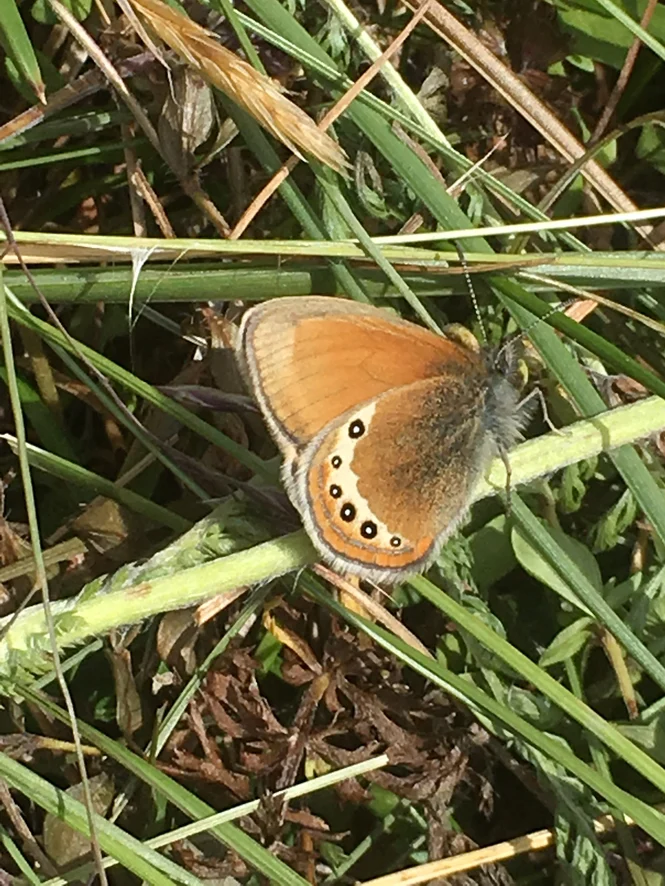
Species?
Coenonympha gardetta
